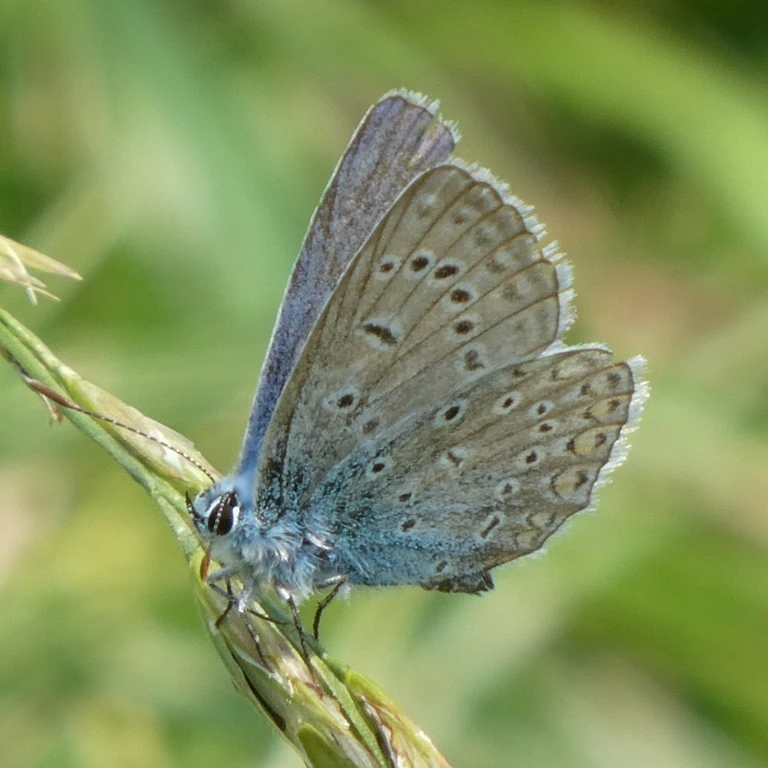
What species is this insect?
Polyommatus icarus
